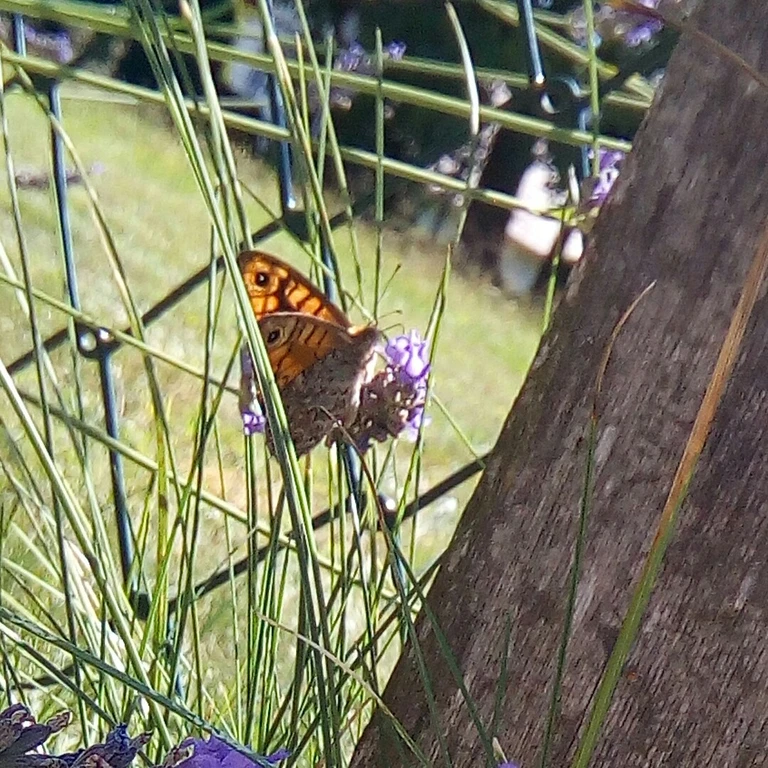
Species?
Lasiommata megera (also Pararge megera)
